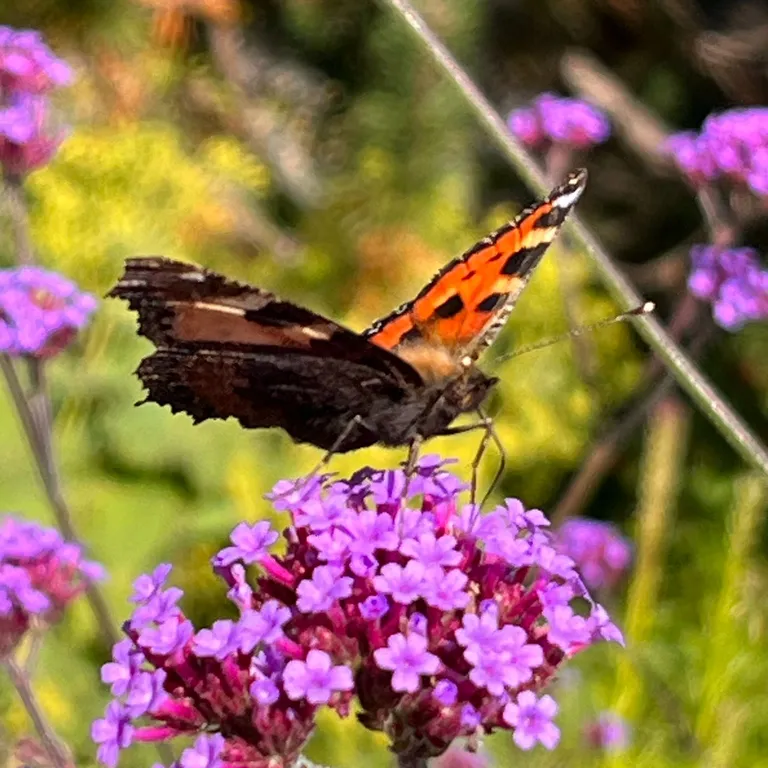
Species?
Aglais urticae
